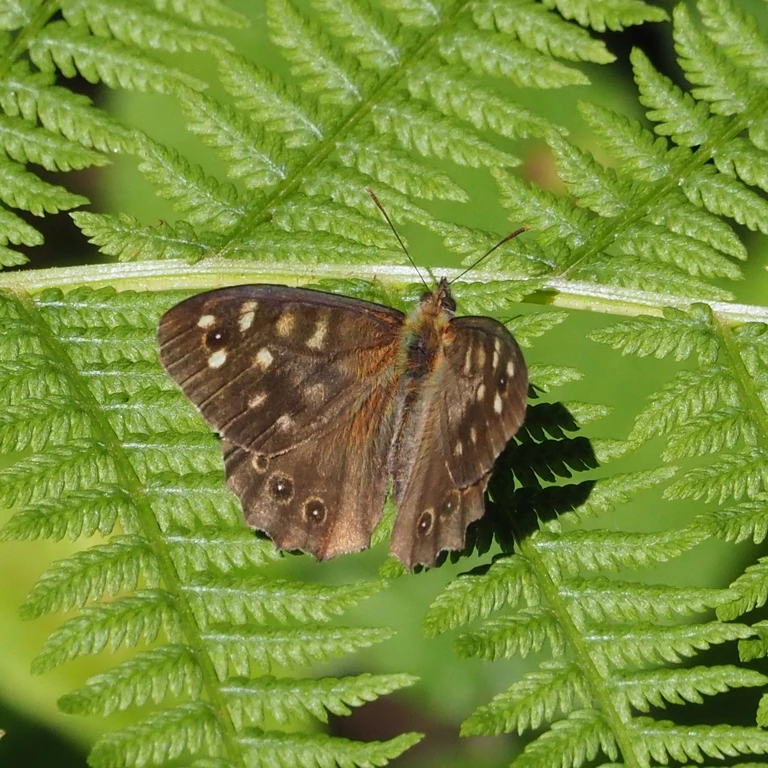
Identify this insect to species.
Pararge aegeria
